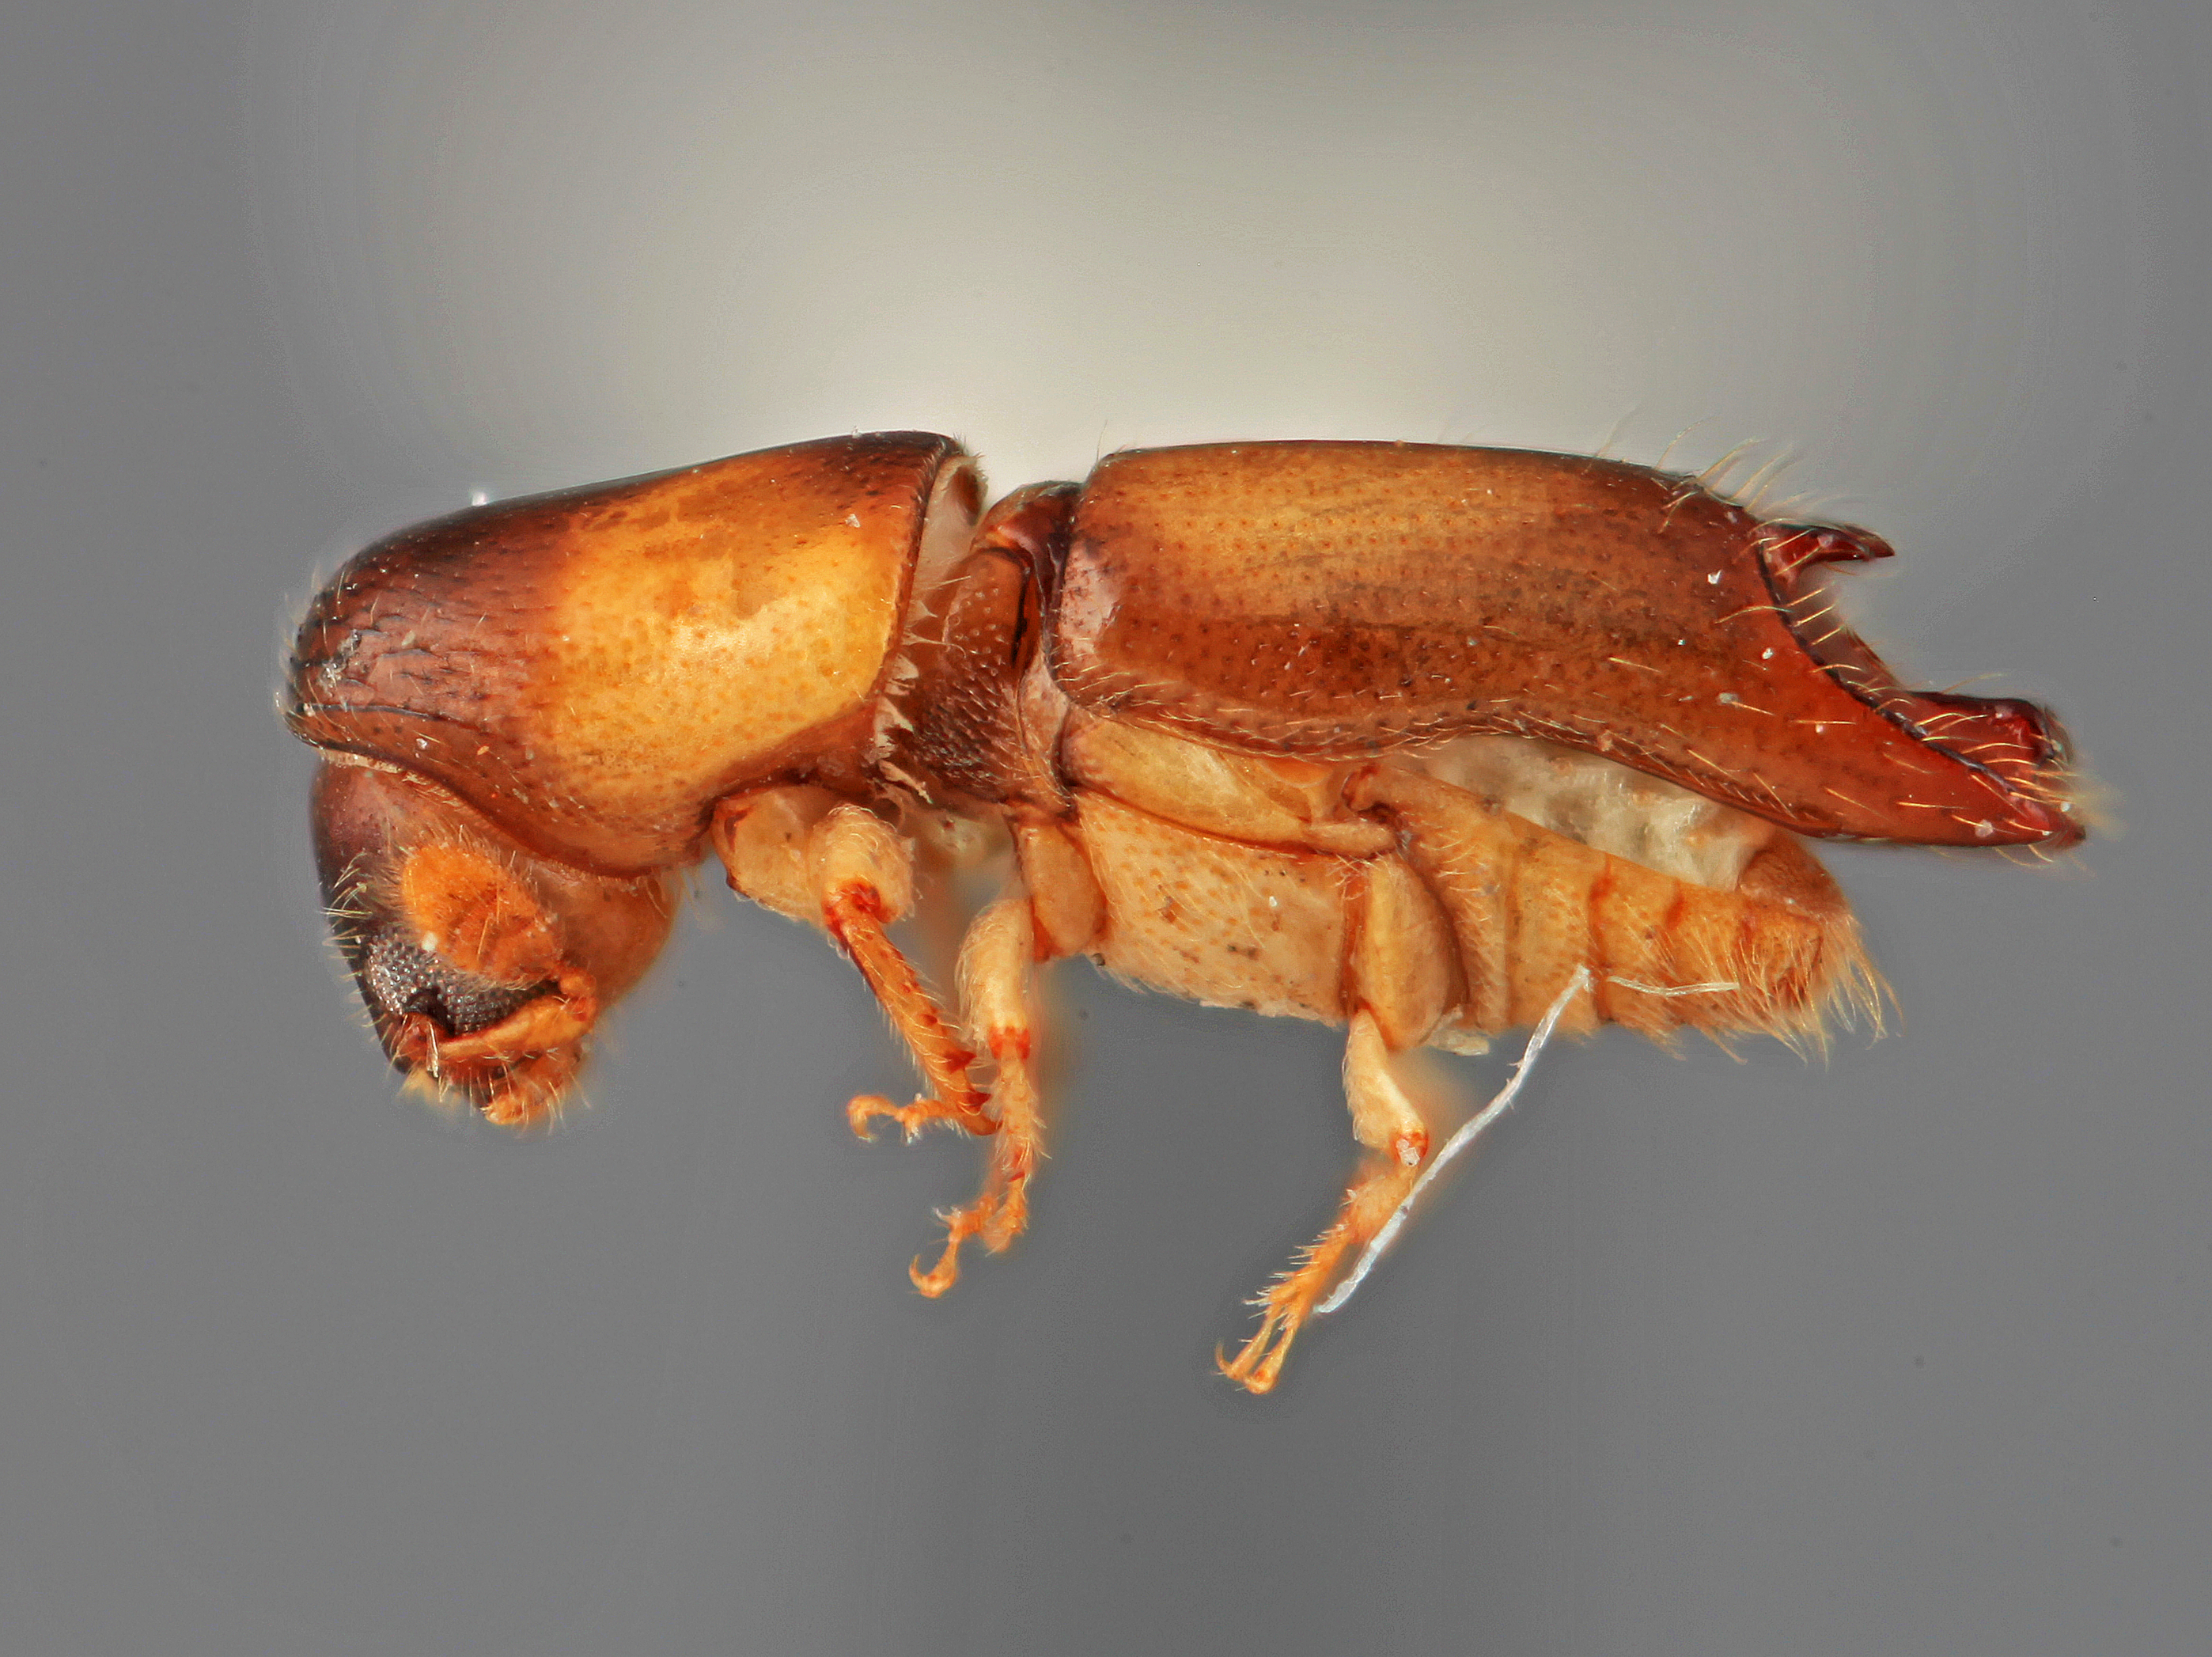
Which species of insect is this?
Amphicranus mirandus
